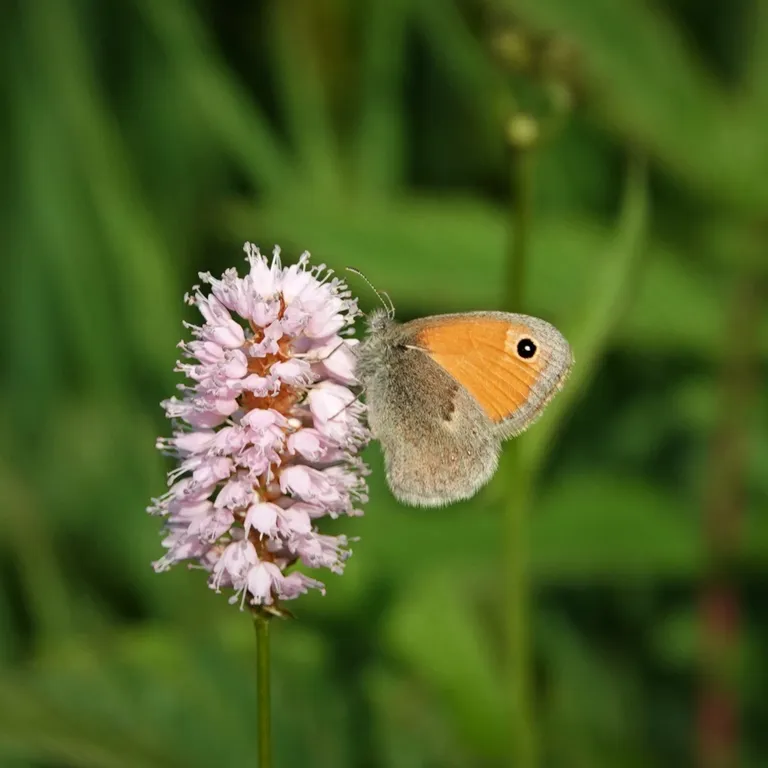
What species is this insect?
Coenonympha pamphilus
